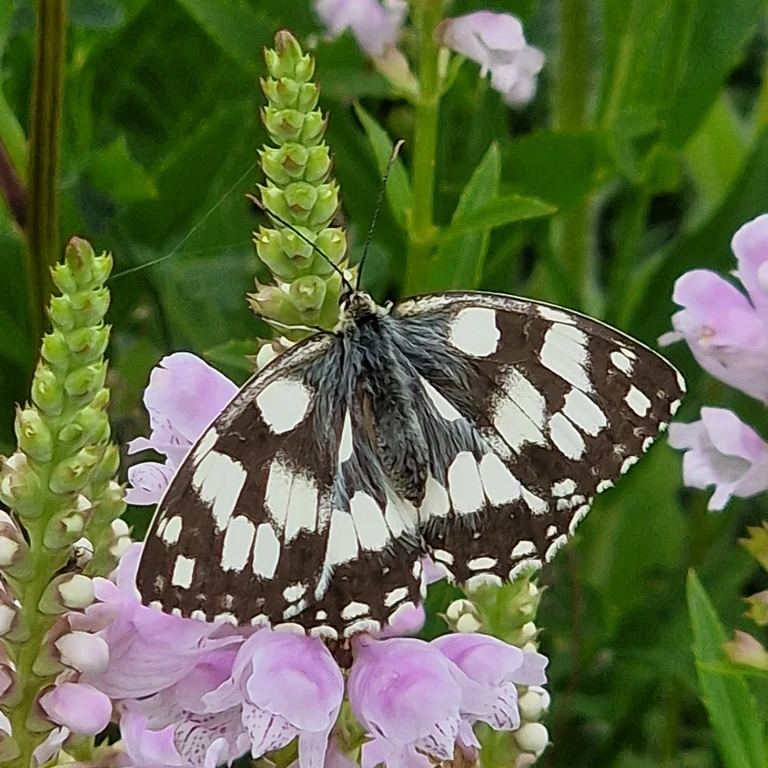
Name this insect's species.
Melanargia galathea
